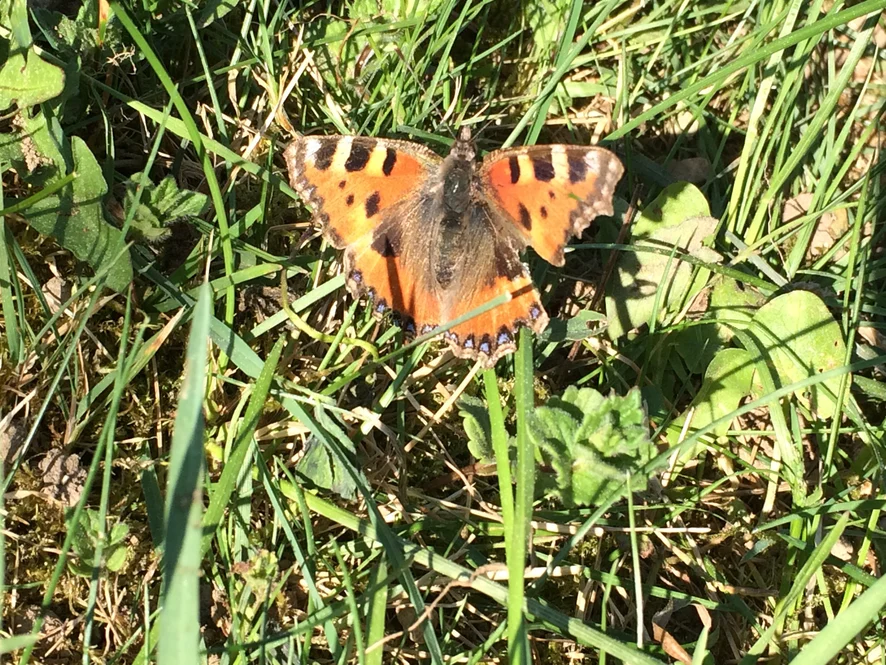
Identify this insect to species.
Aglais urticae
